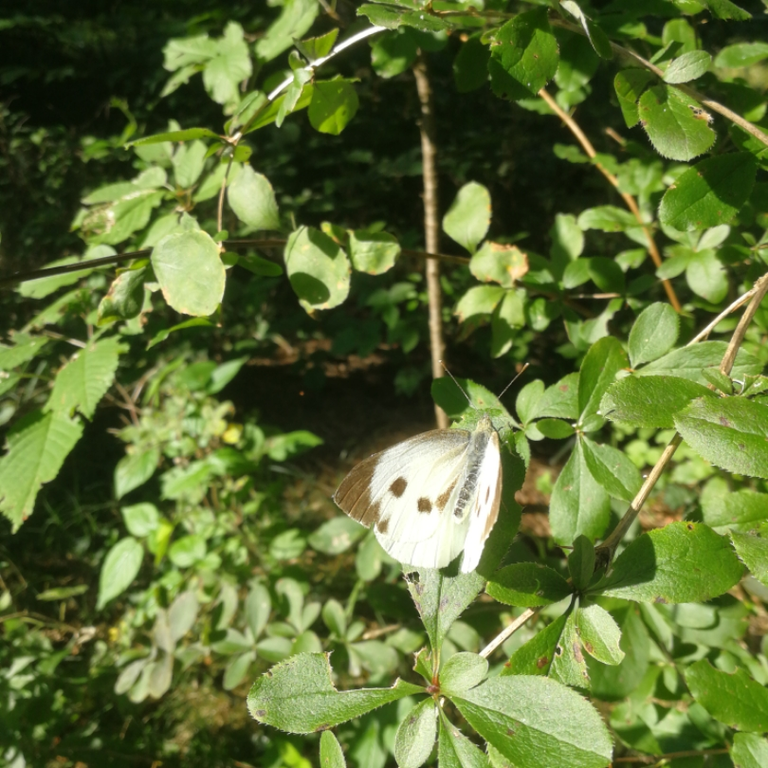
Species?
Pieris brassicae
